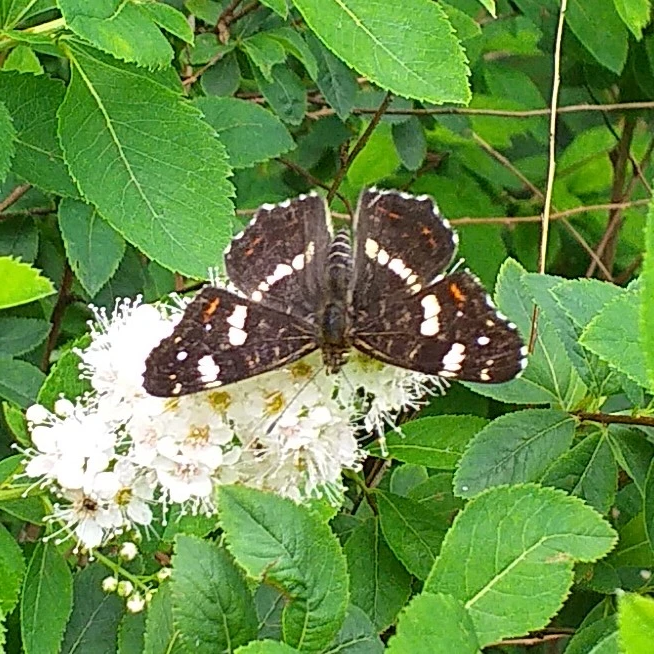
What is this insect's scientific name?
Araschnia levana
